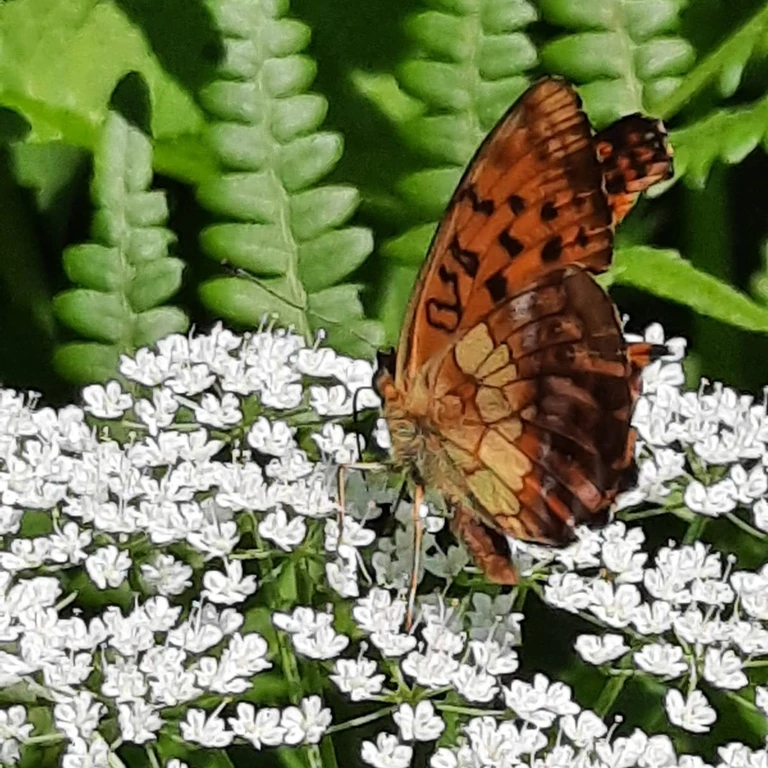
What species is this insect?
Brenthis daphne
